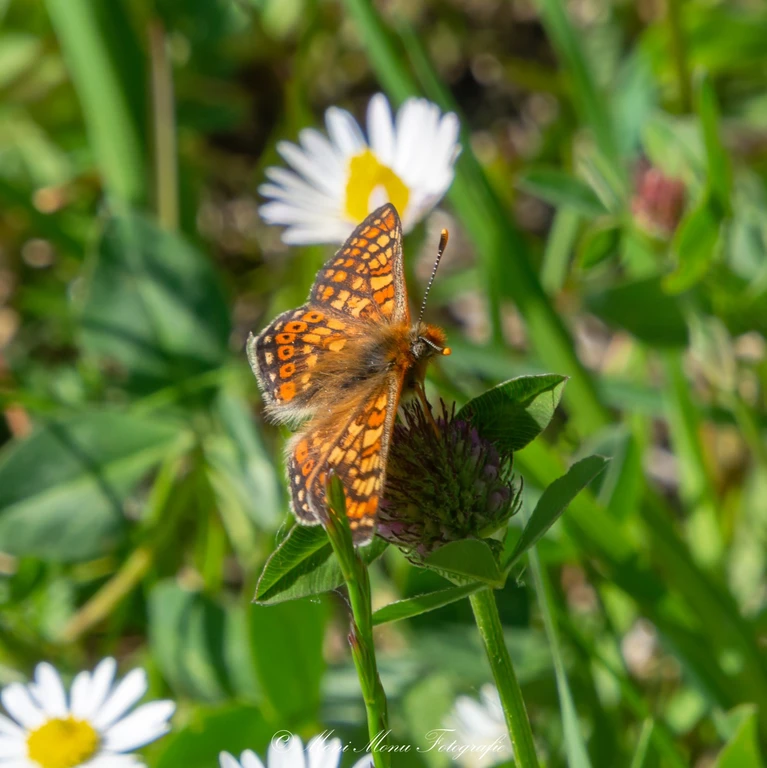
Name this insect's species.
Euphydryas aurinia
